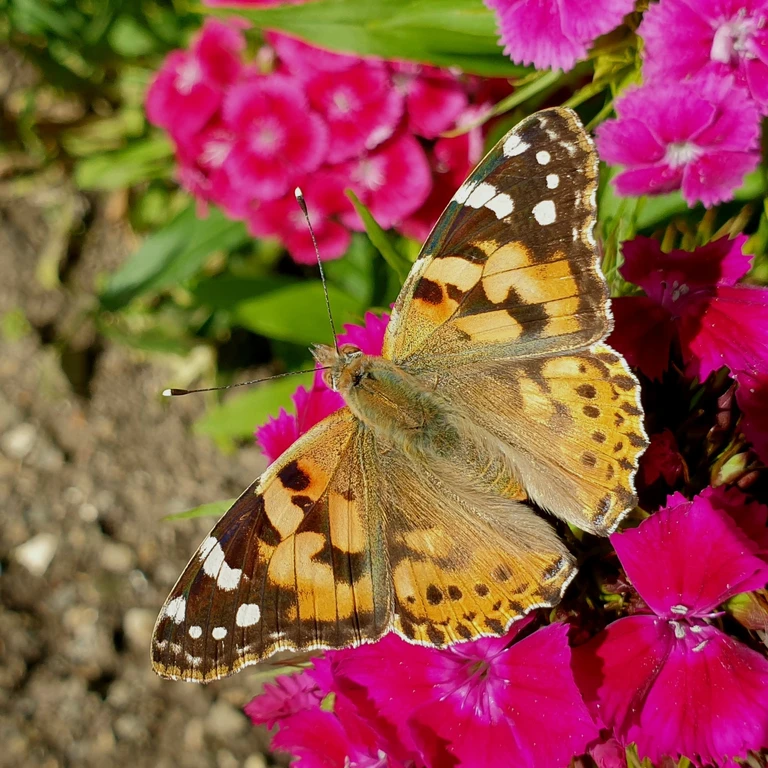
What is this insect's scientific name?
Vanessa cardui
